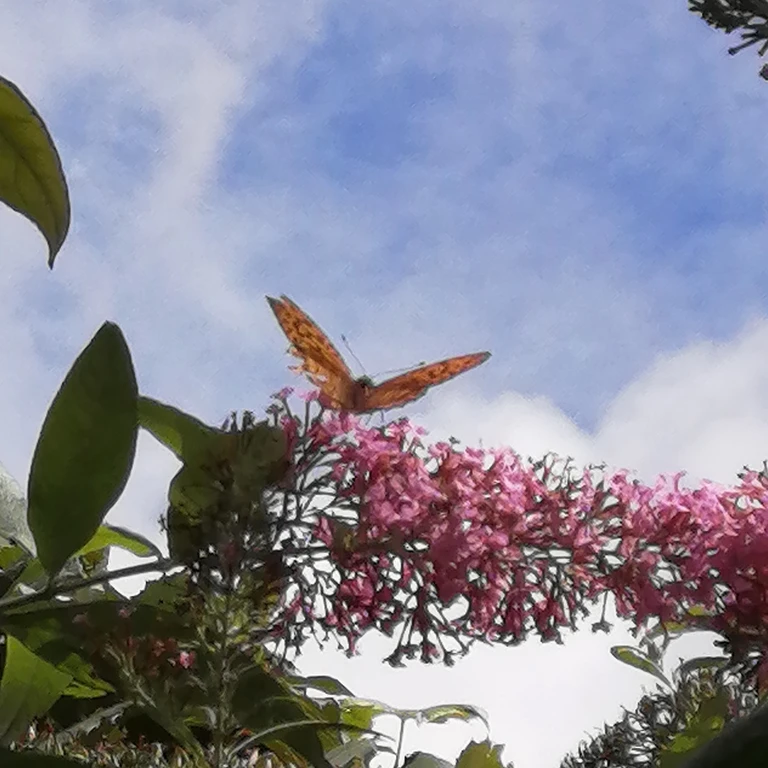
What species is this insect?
Argynnis paphia
